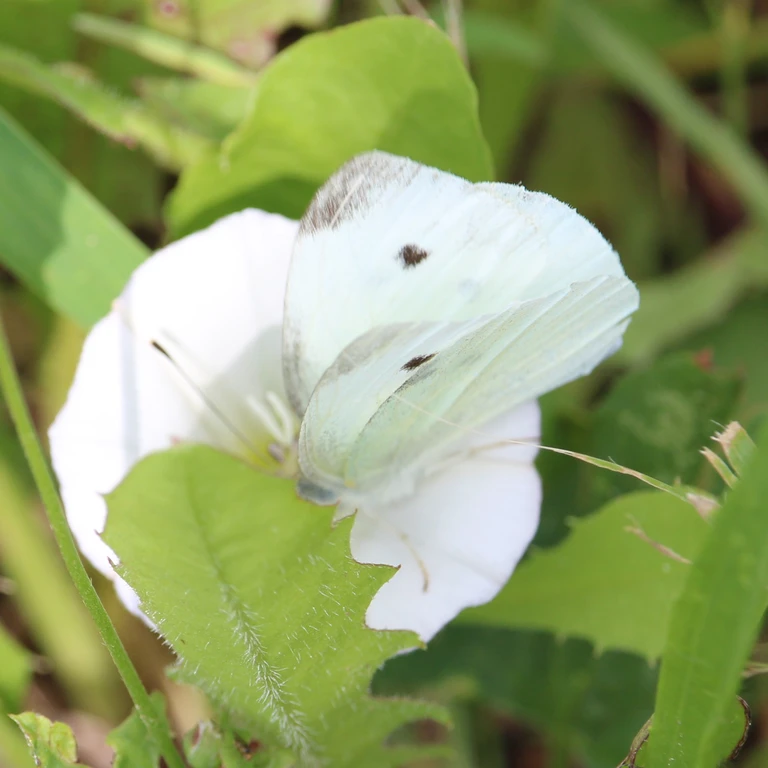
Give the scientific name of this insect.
Pieris rapae
